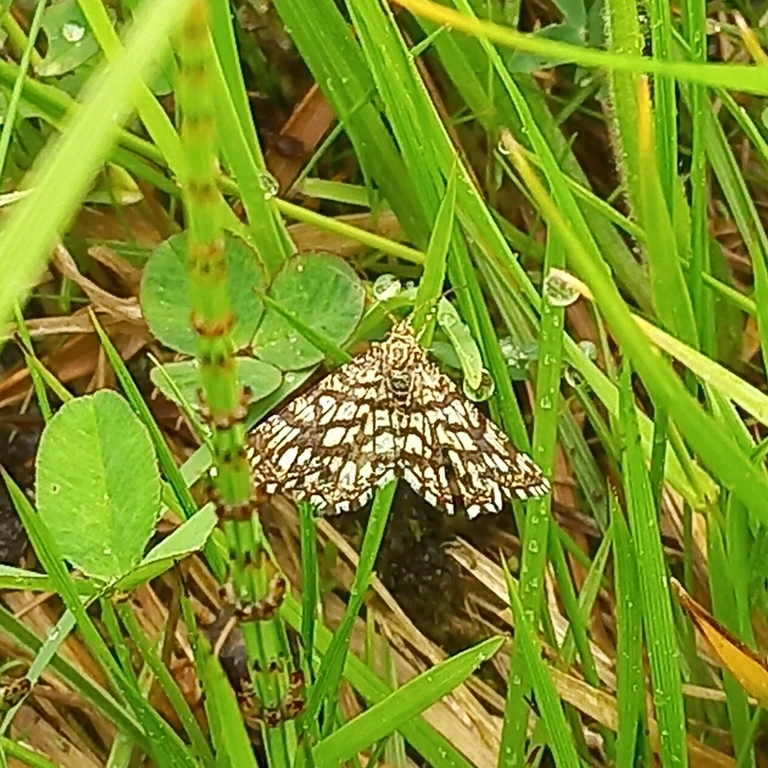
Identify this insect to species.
Chiasmia clathrata
